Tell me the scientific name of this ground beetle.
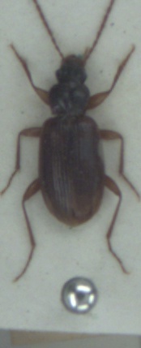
Trechus rubens
